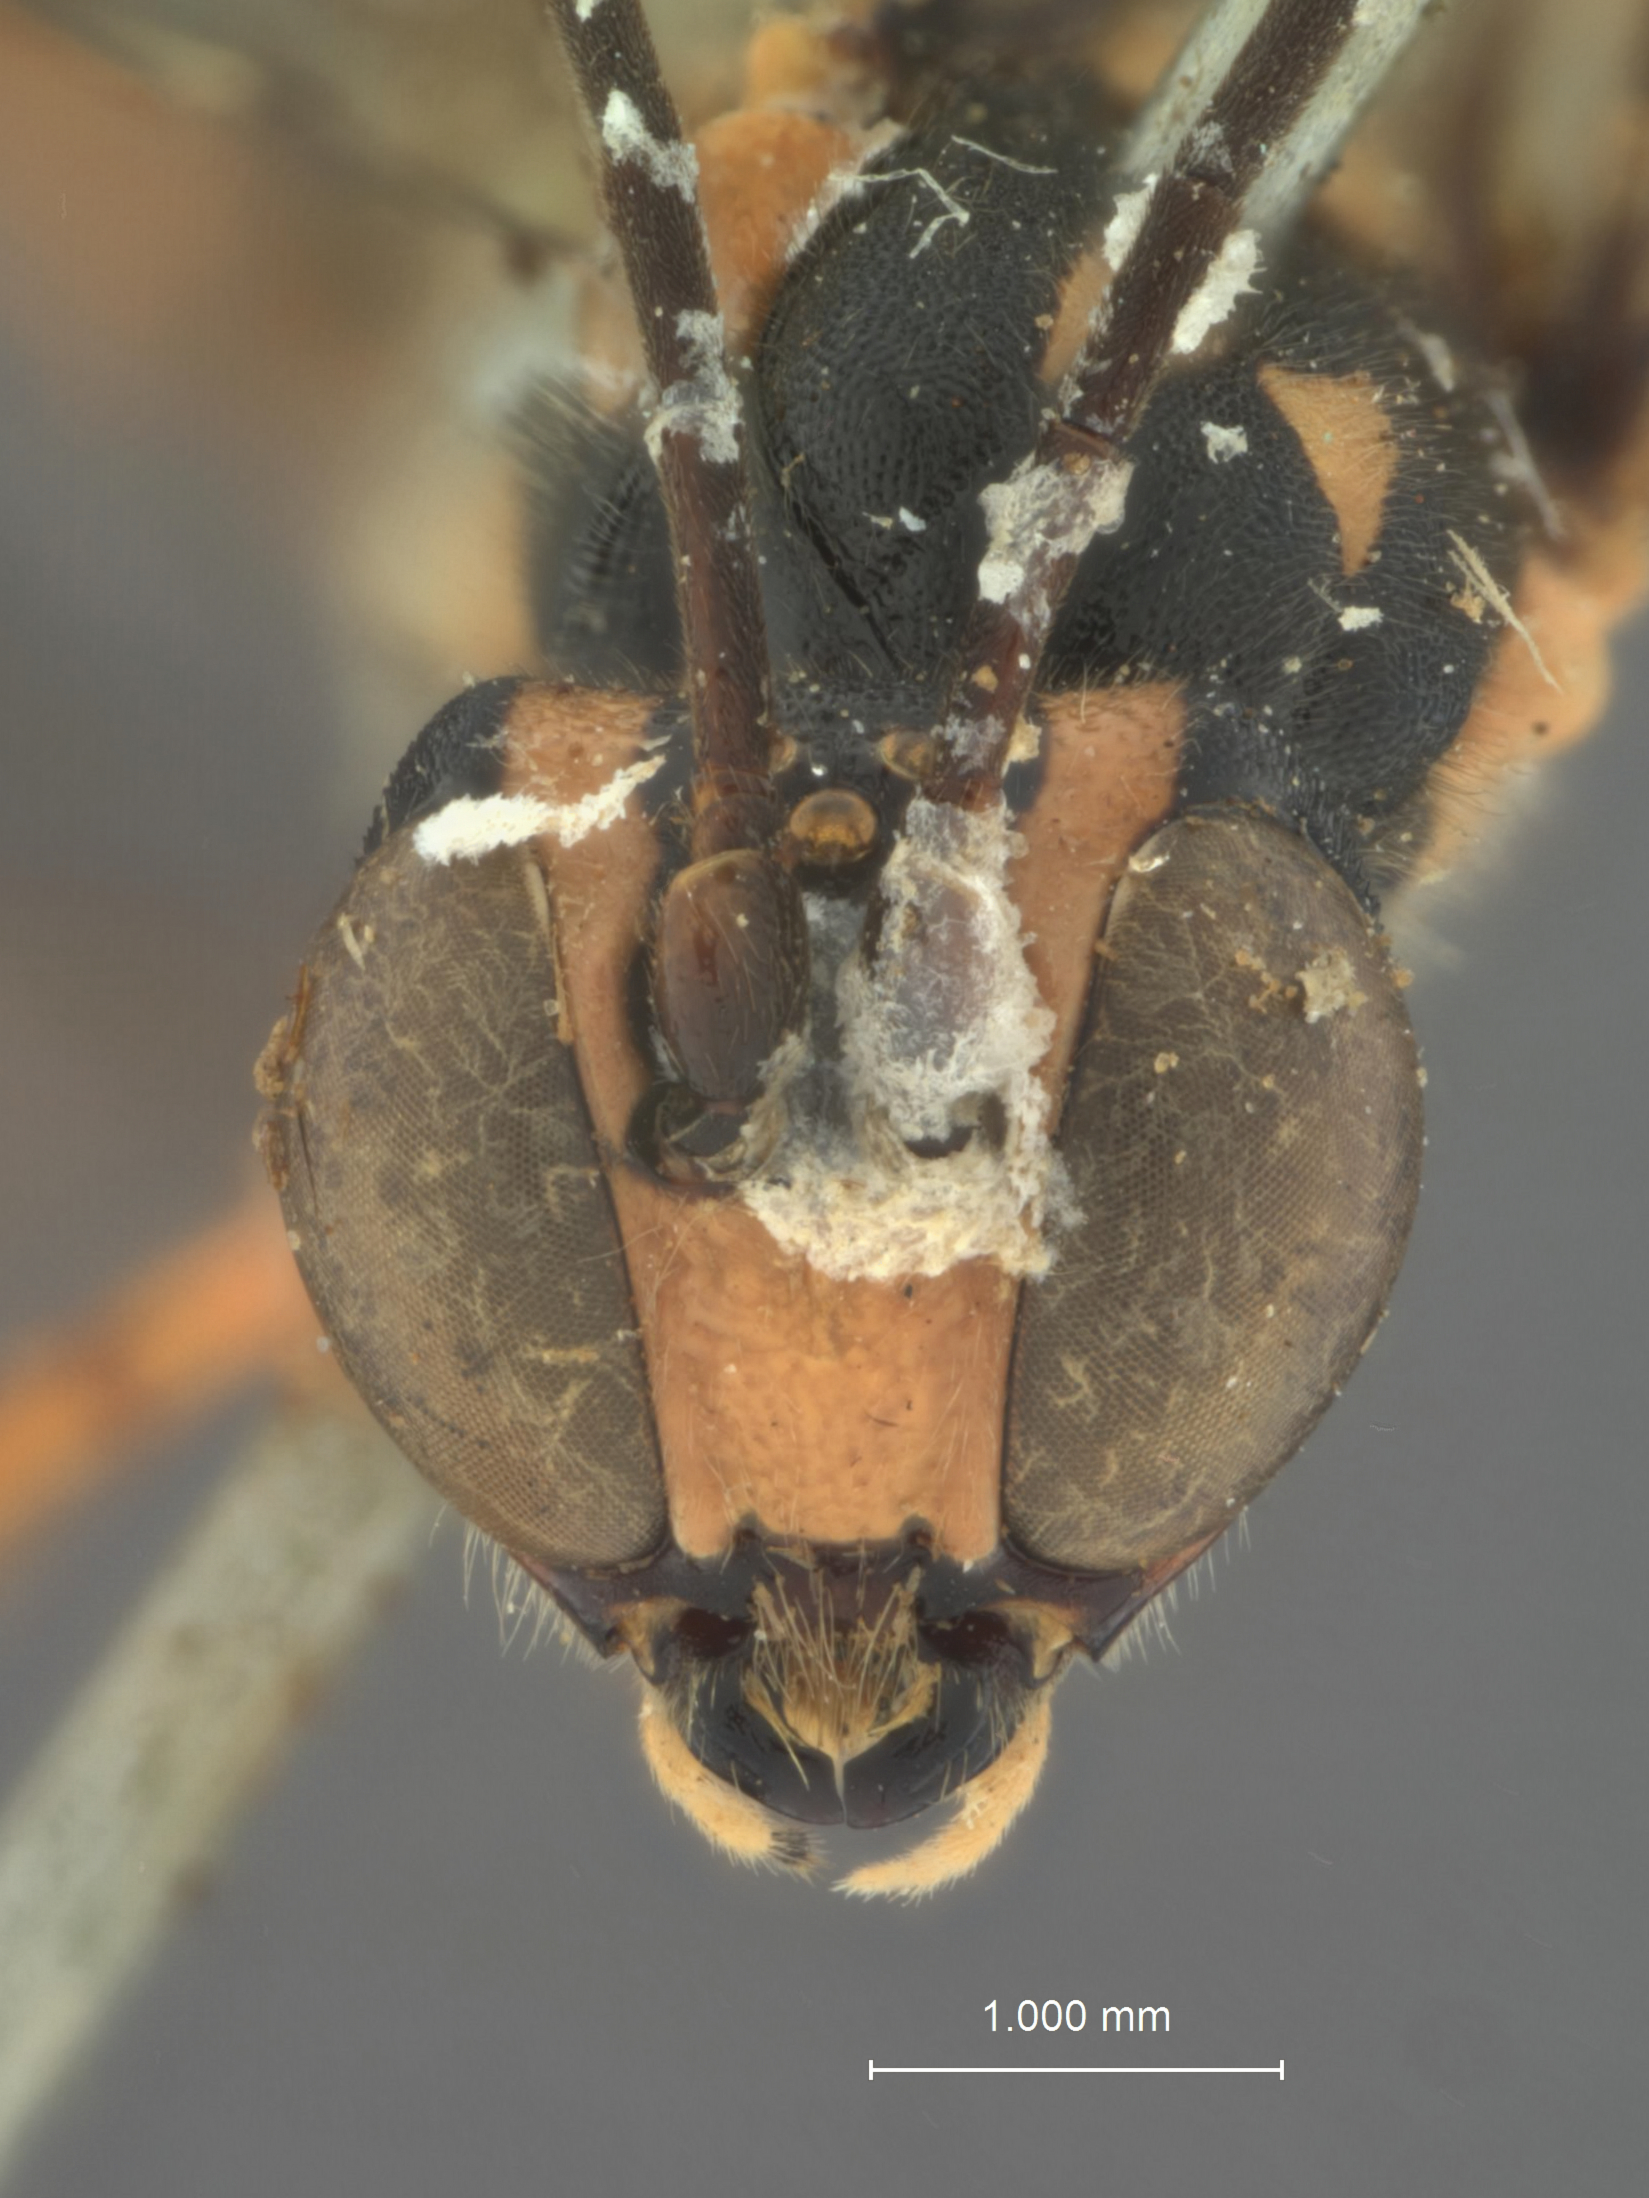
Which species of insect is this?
Neoxorides longicaudis
